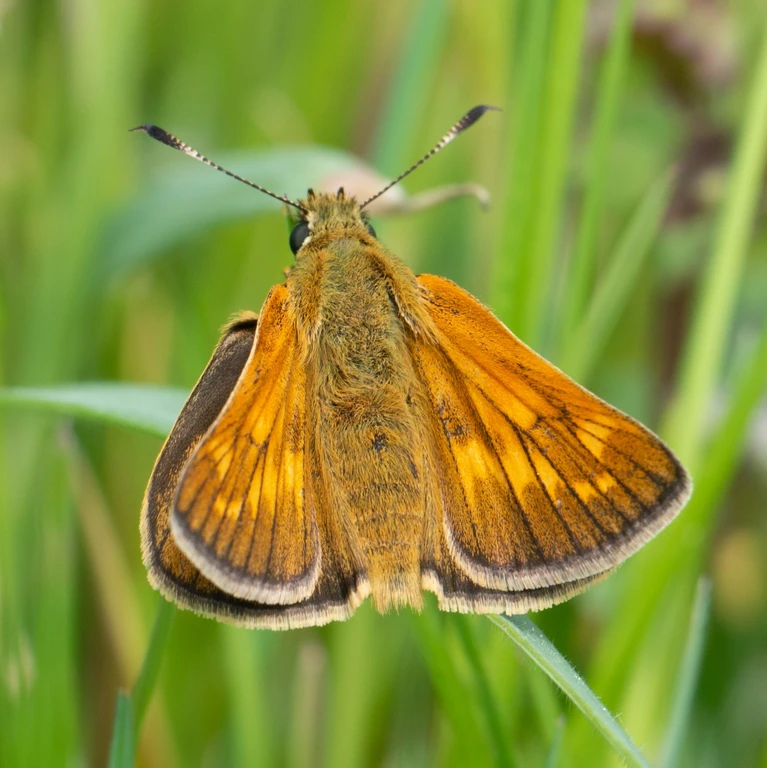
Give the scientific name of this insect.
Ochlodes sylvanus (also Ochlodes venata)
